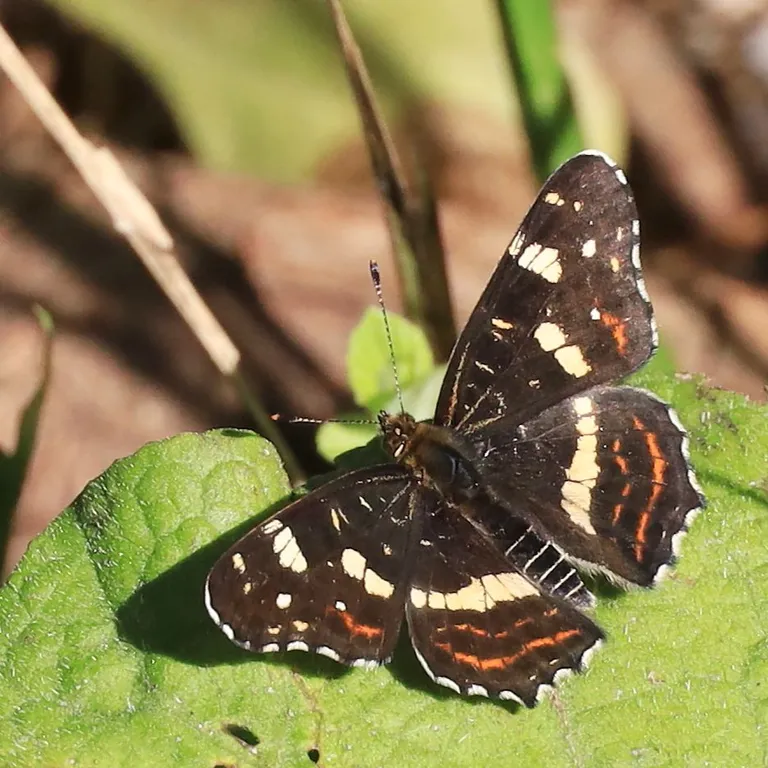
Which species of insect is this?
Araschnia levana
